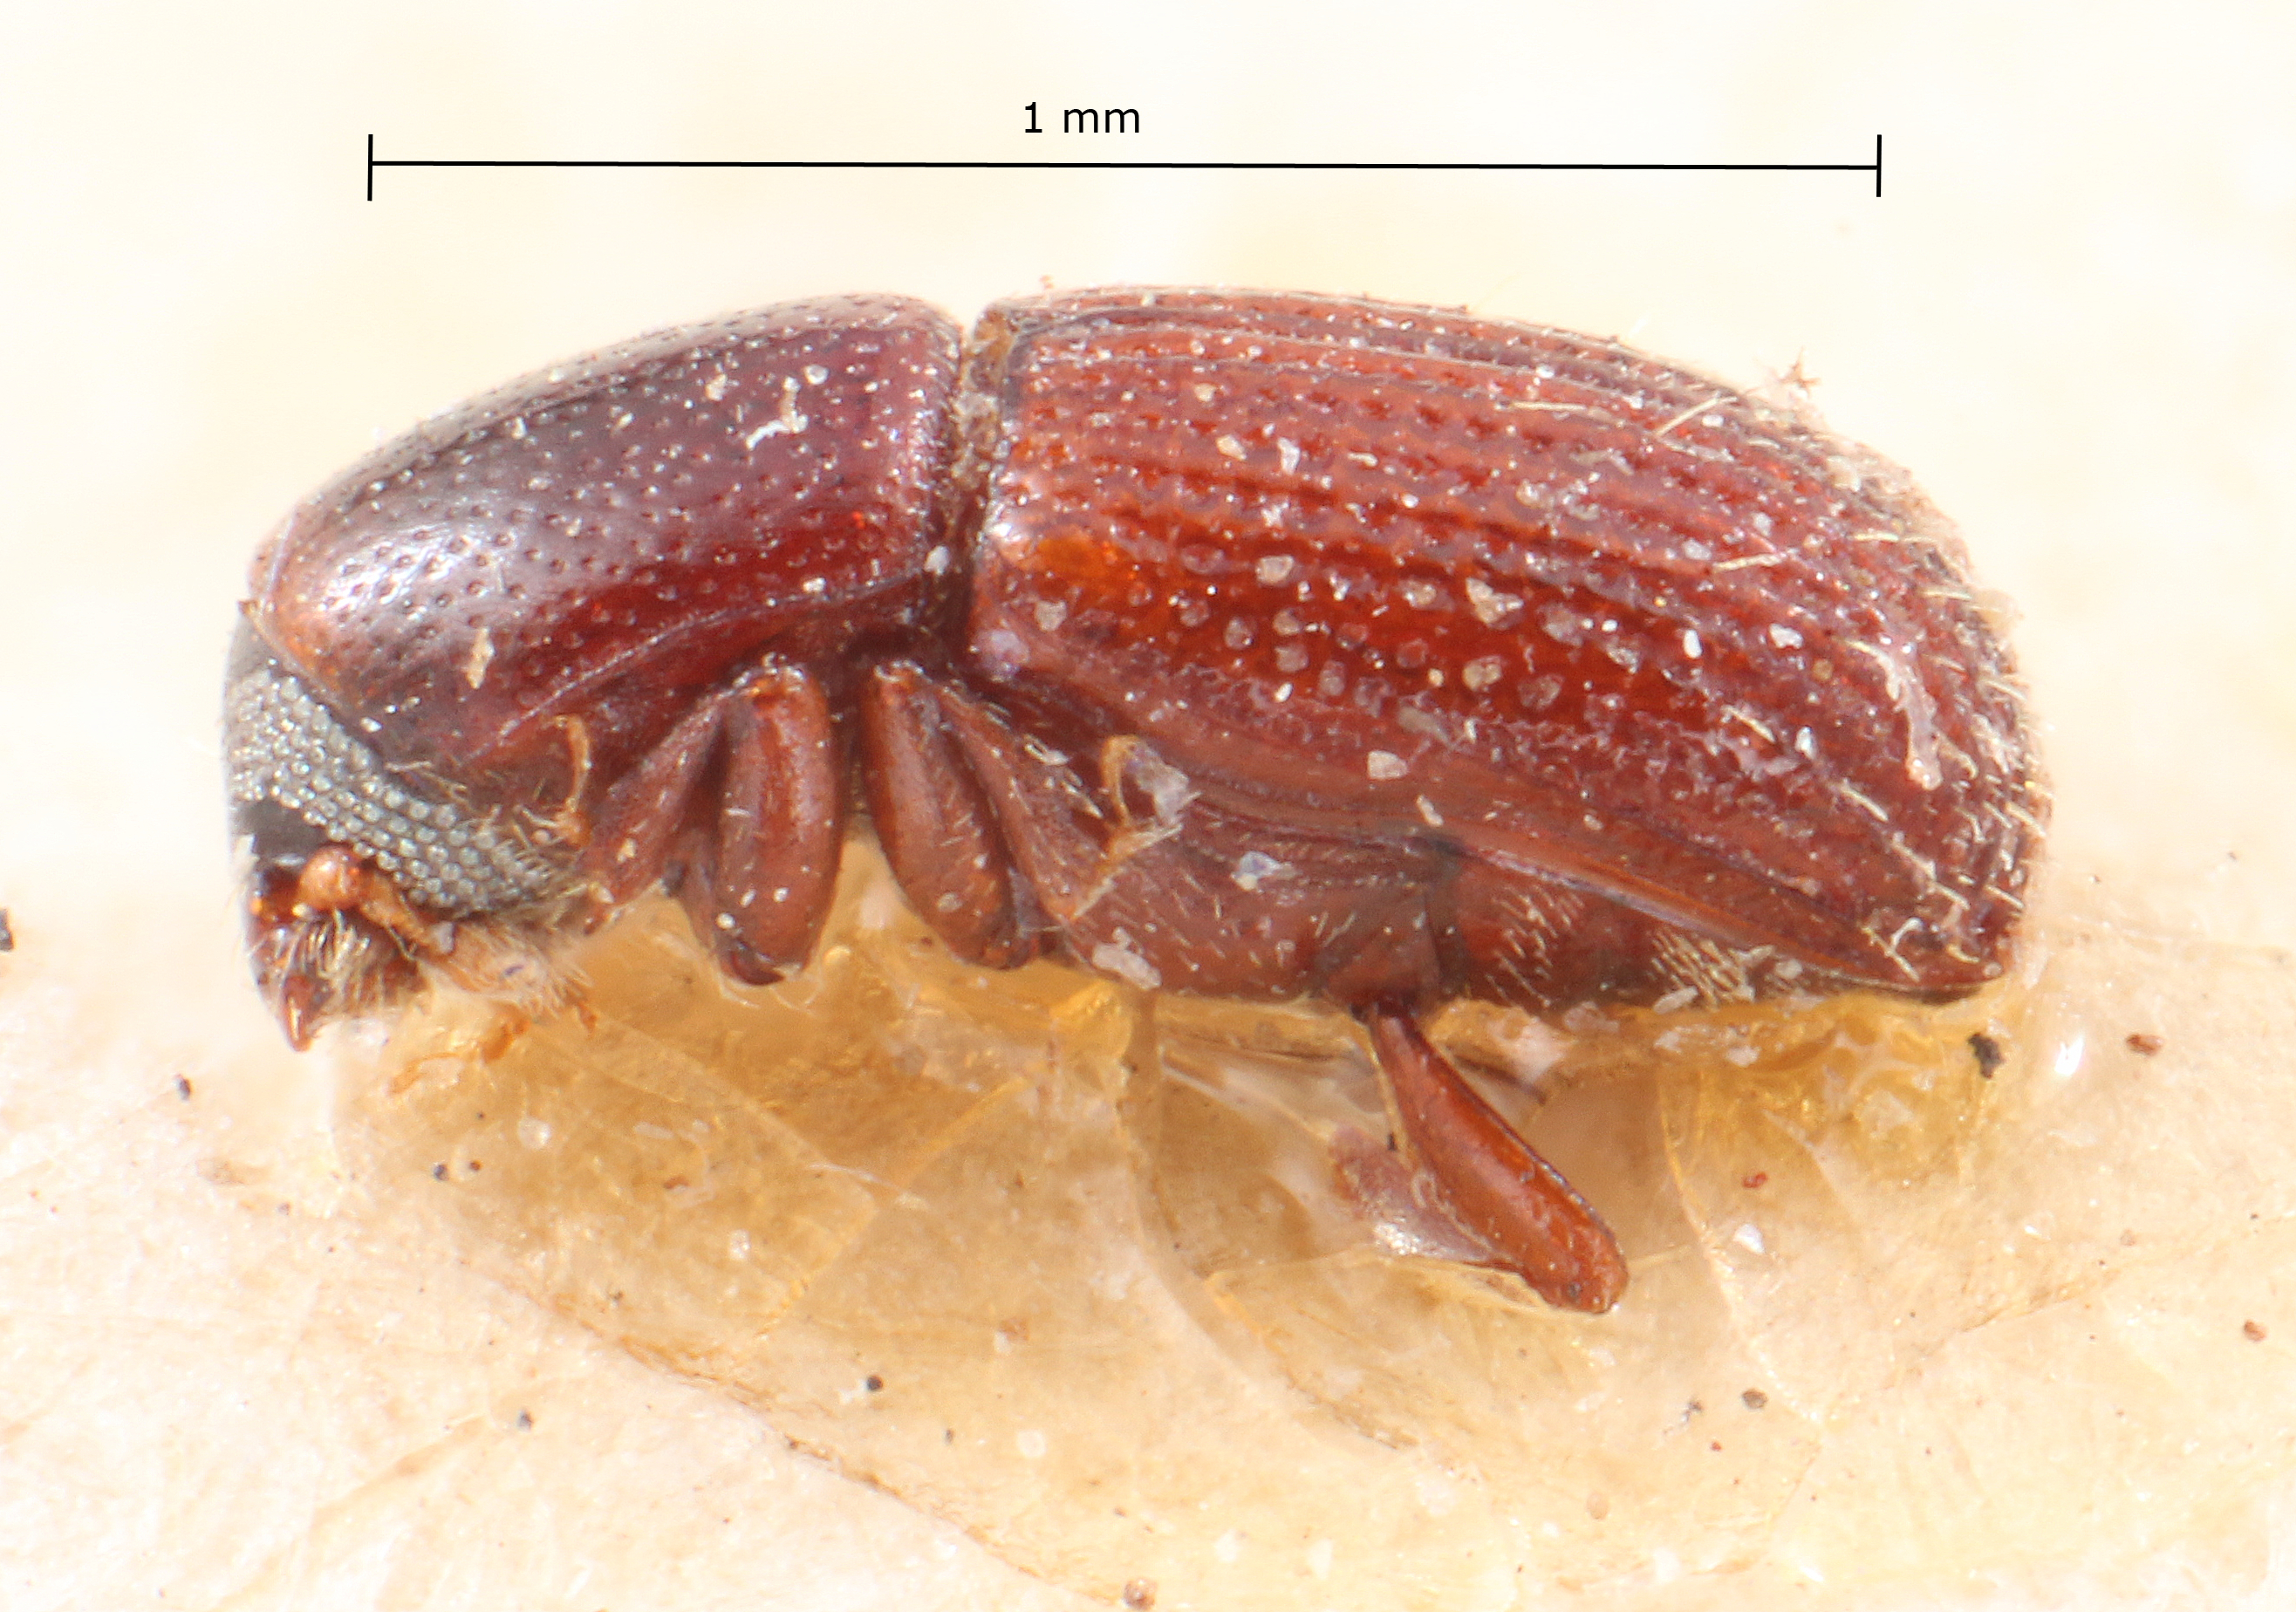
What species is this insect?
Pseudocrypturgus camerunus
